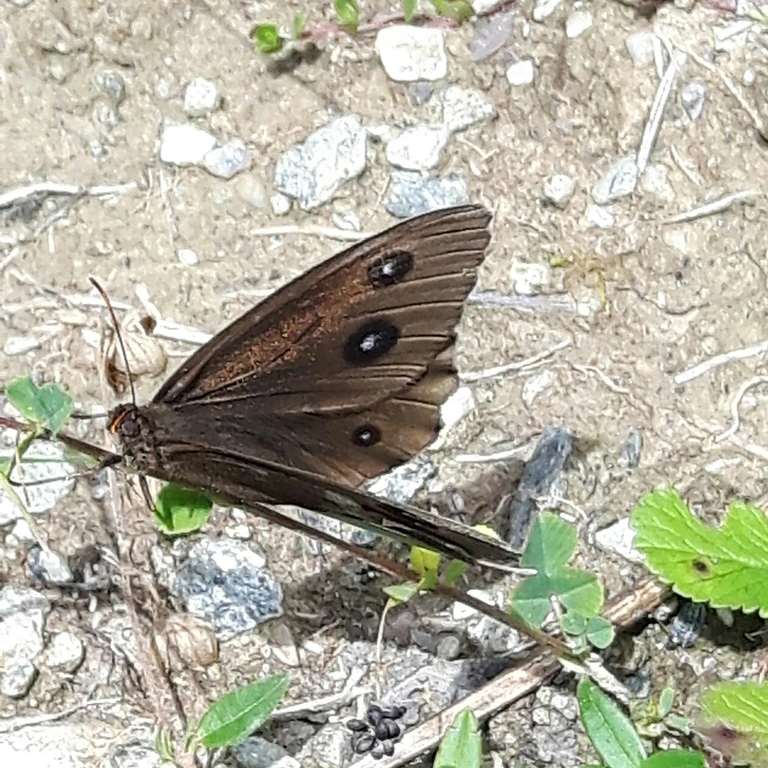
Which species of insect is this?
Minois dryas
